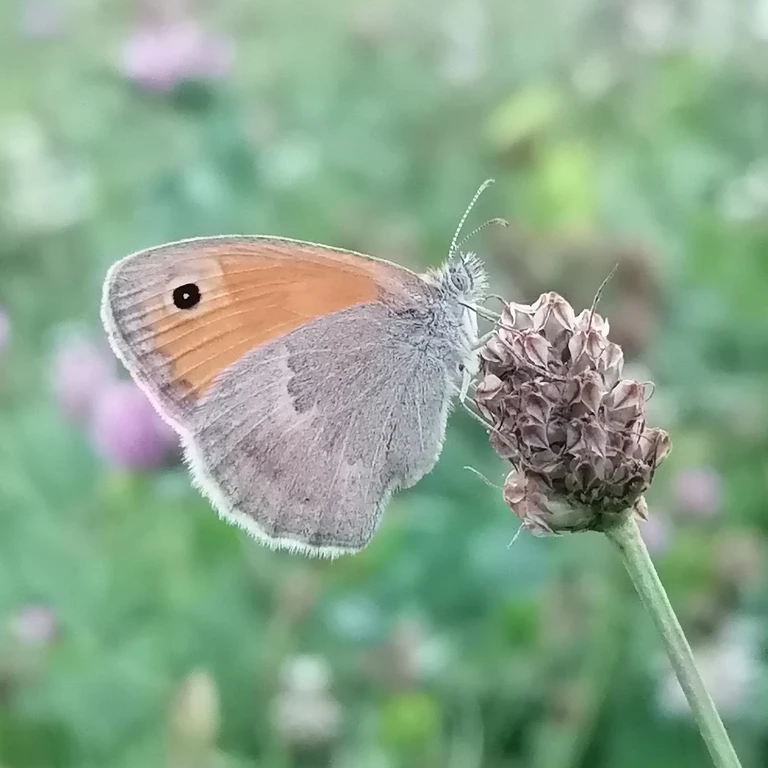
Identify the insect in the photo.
Coenonympha pamphilus
